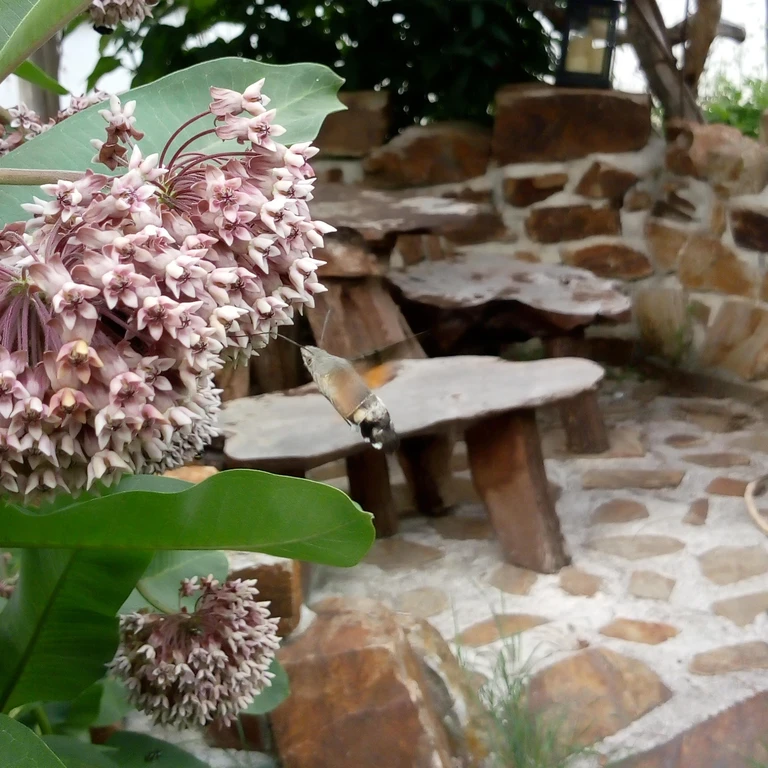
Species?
Macroglossum stellatarum
